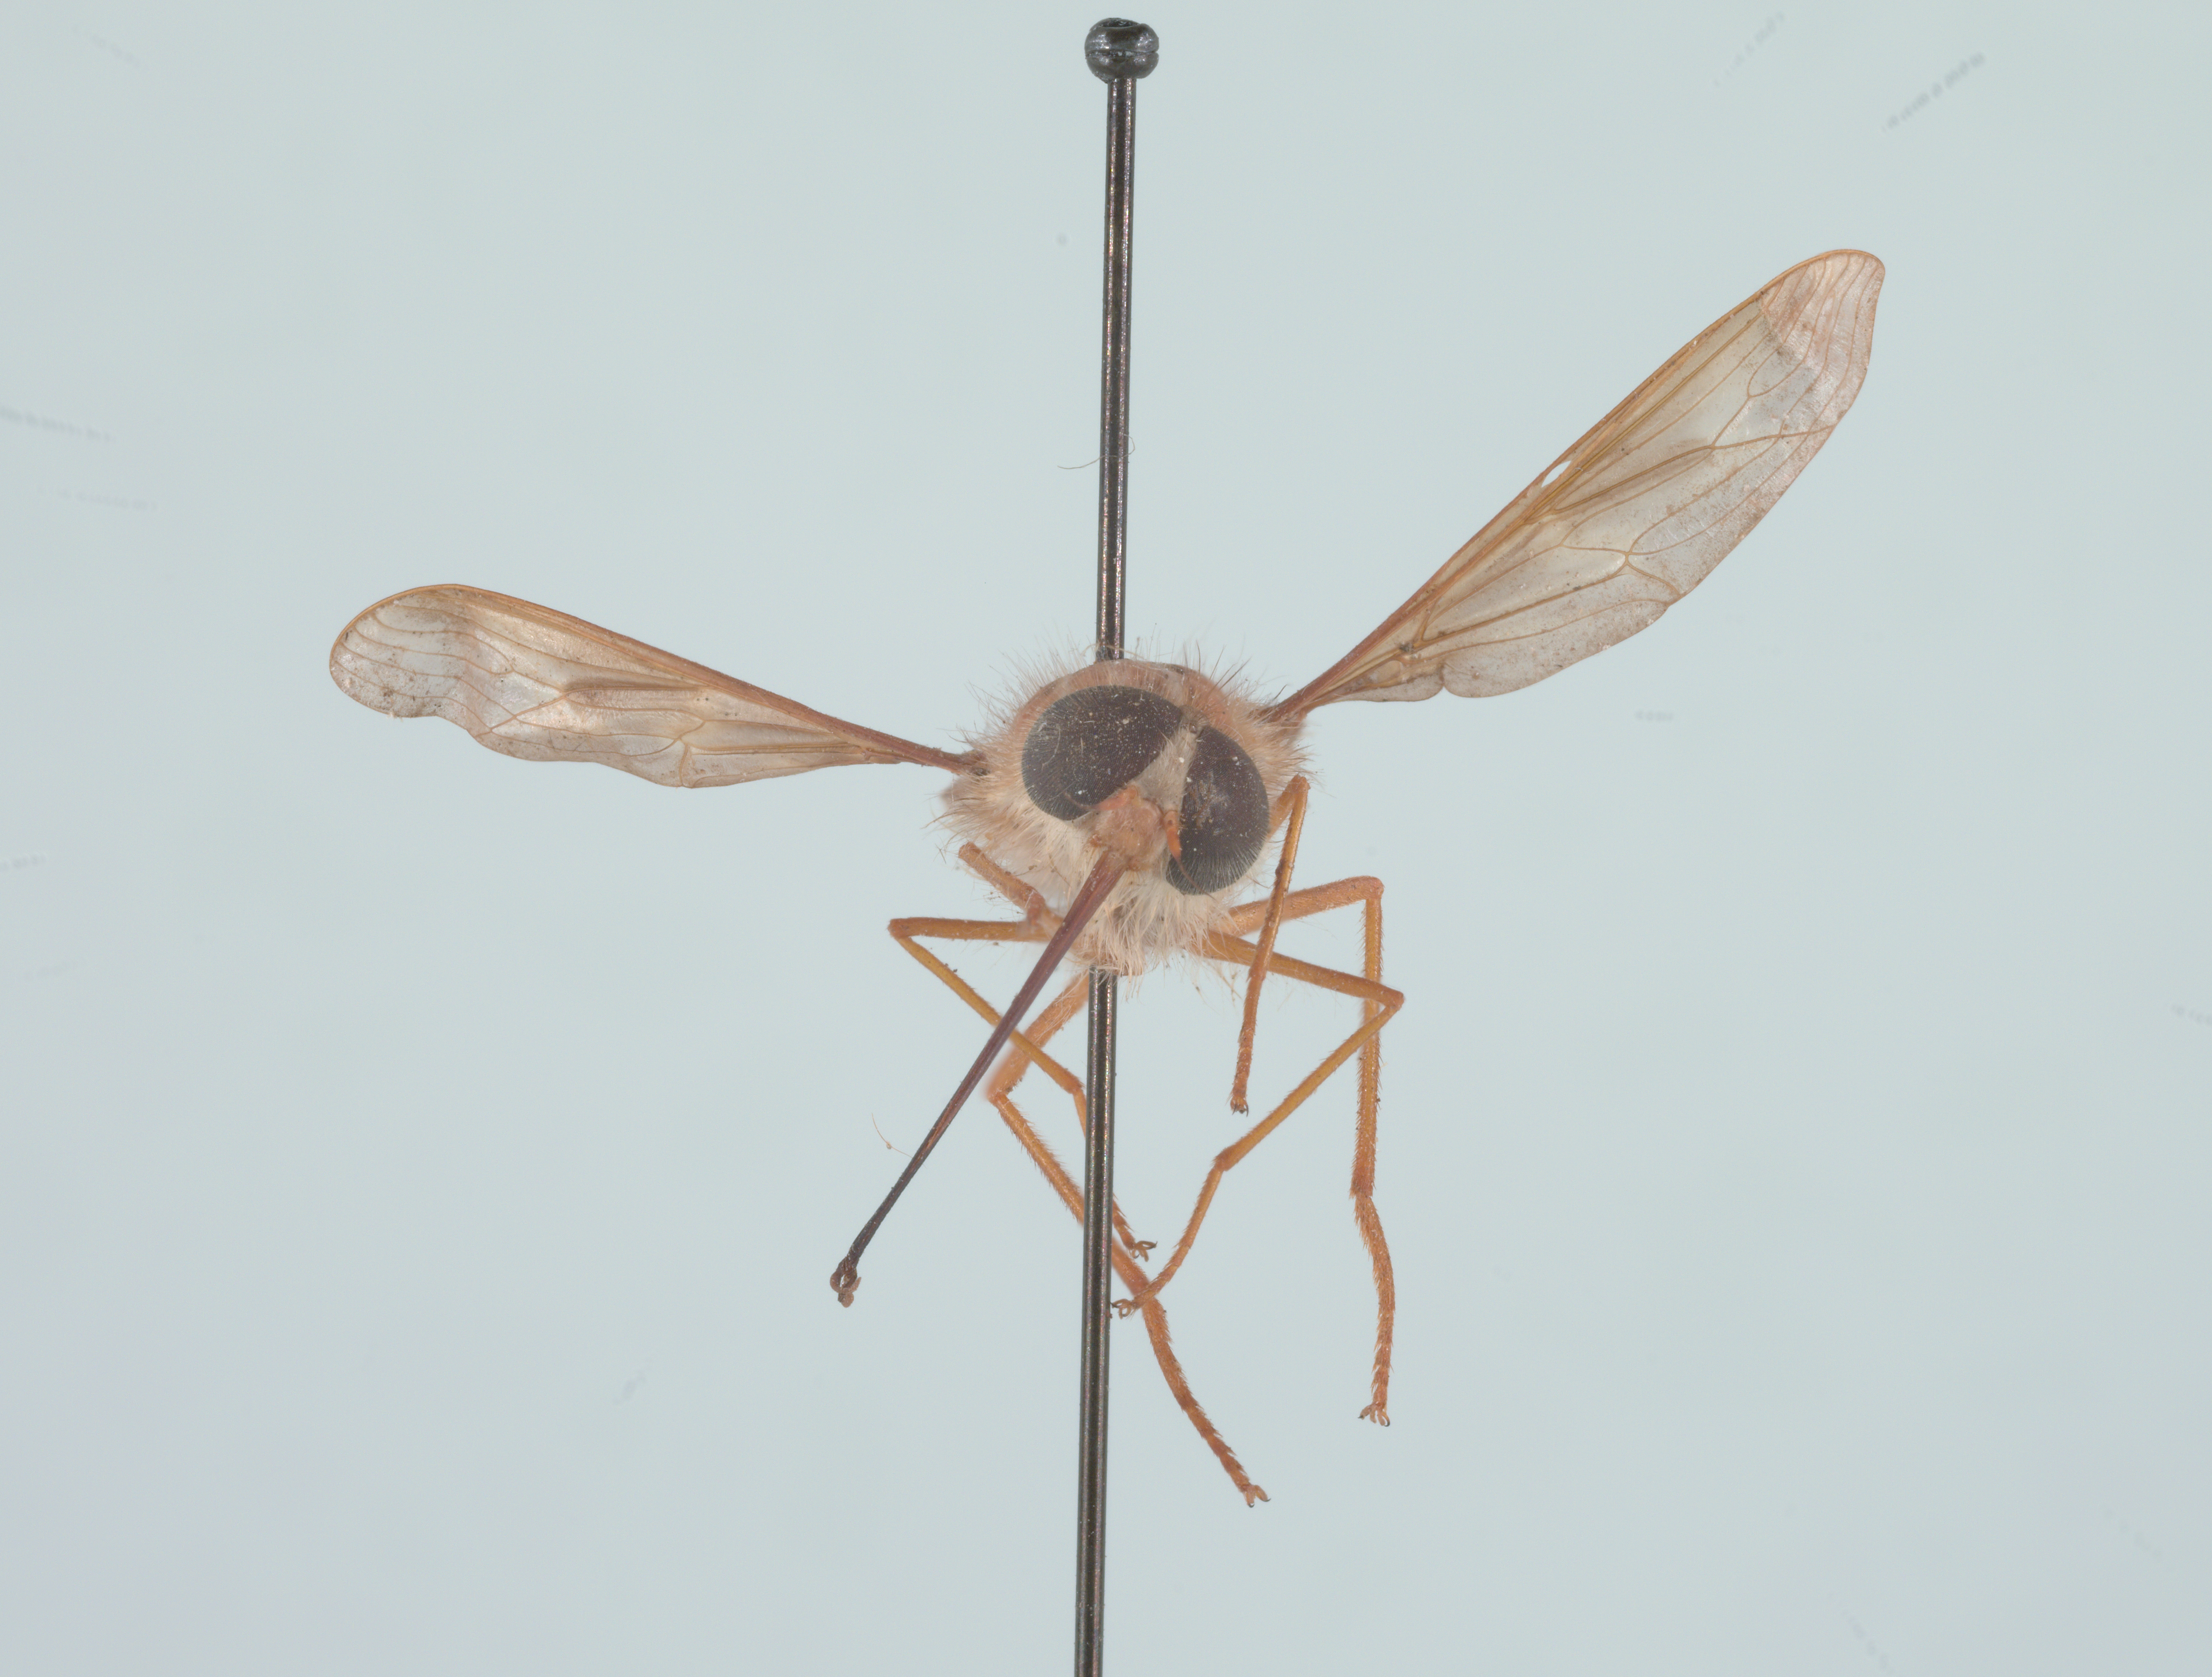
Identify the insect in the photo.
Hirmoneura nubipennis (also Trichophthalma nubipennis)
